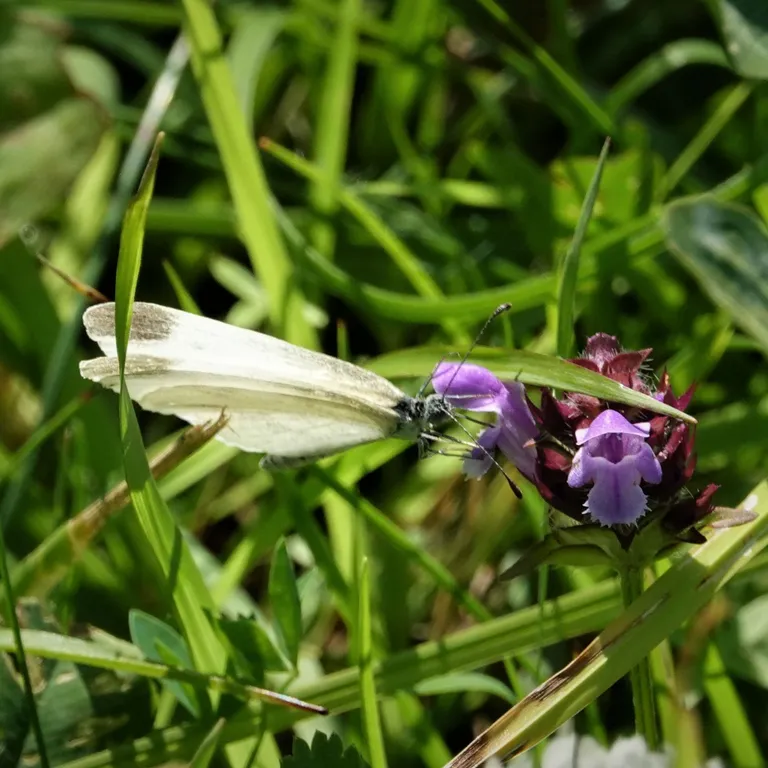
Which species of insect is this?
Leptidea sinapis/juvernica
